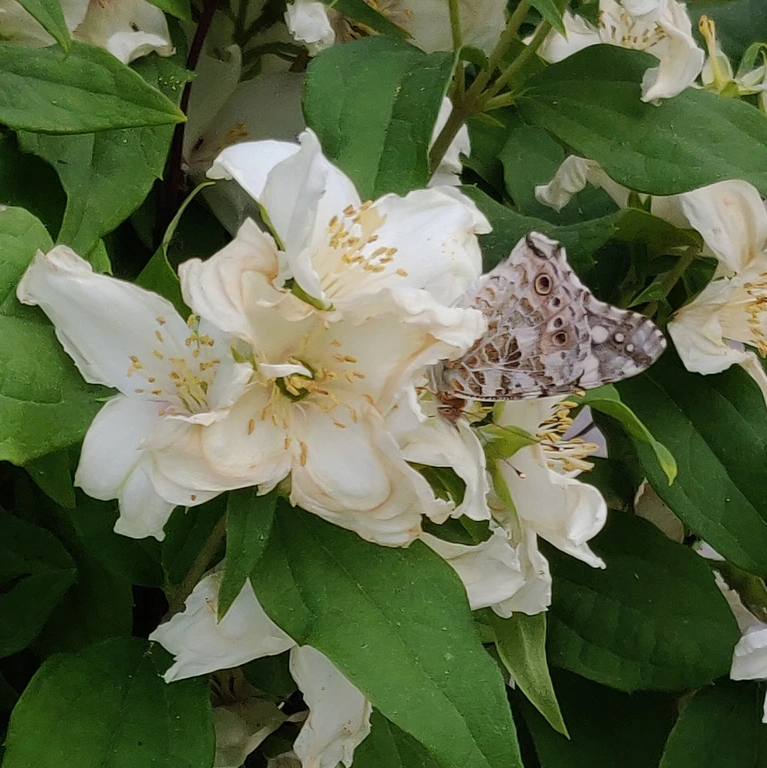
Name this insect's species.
Vanessa cardui
